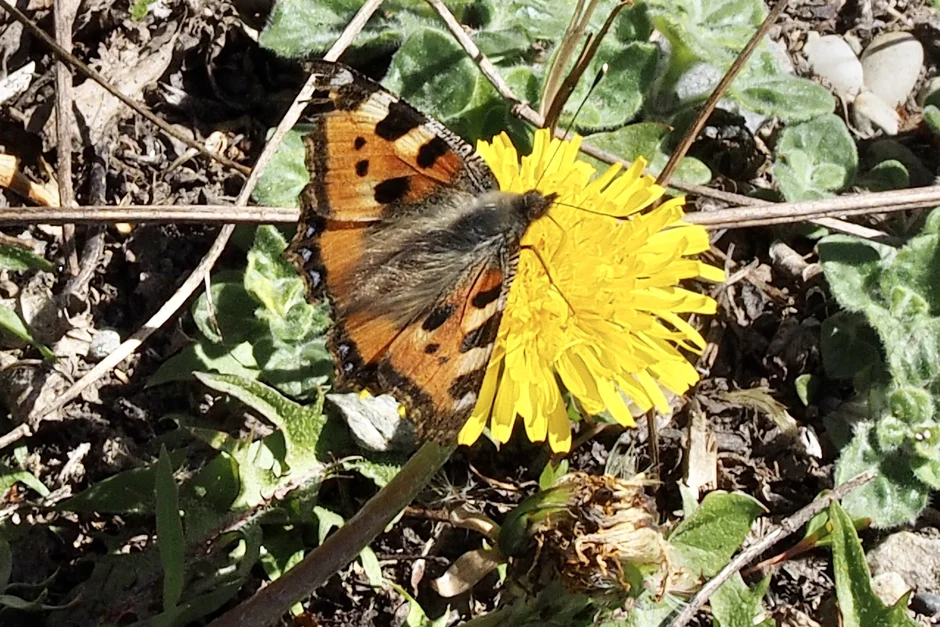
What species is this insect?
Aglais urticae
